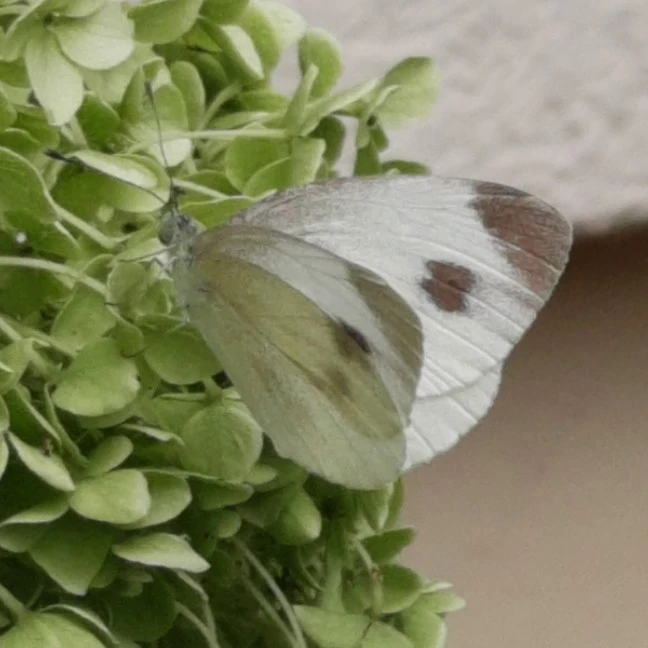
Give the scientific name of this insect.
Pieris mannii
